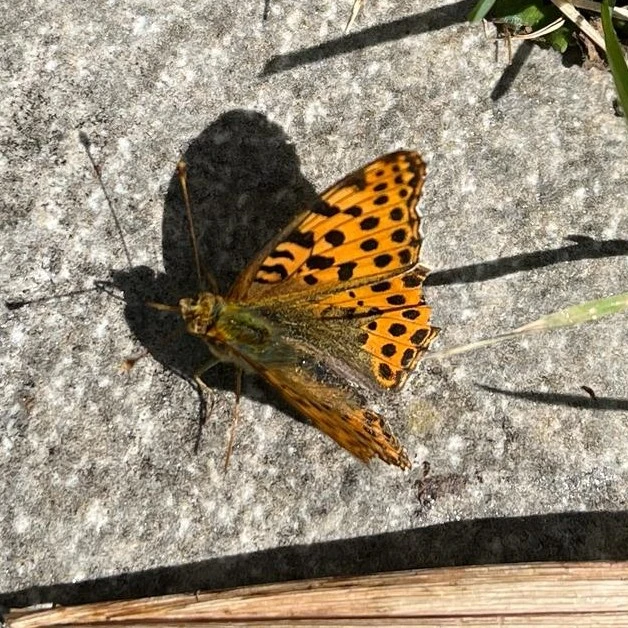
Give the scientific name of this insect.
Issoria lathonia
